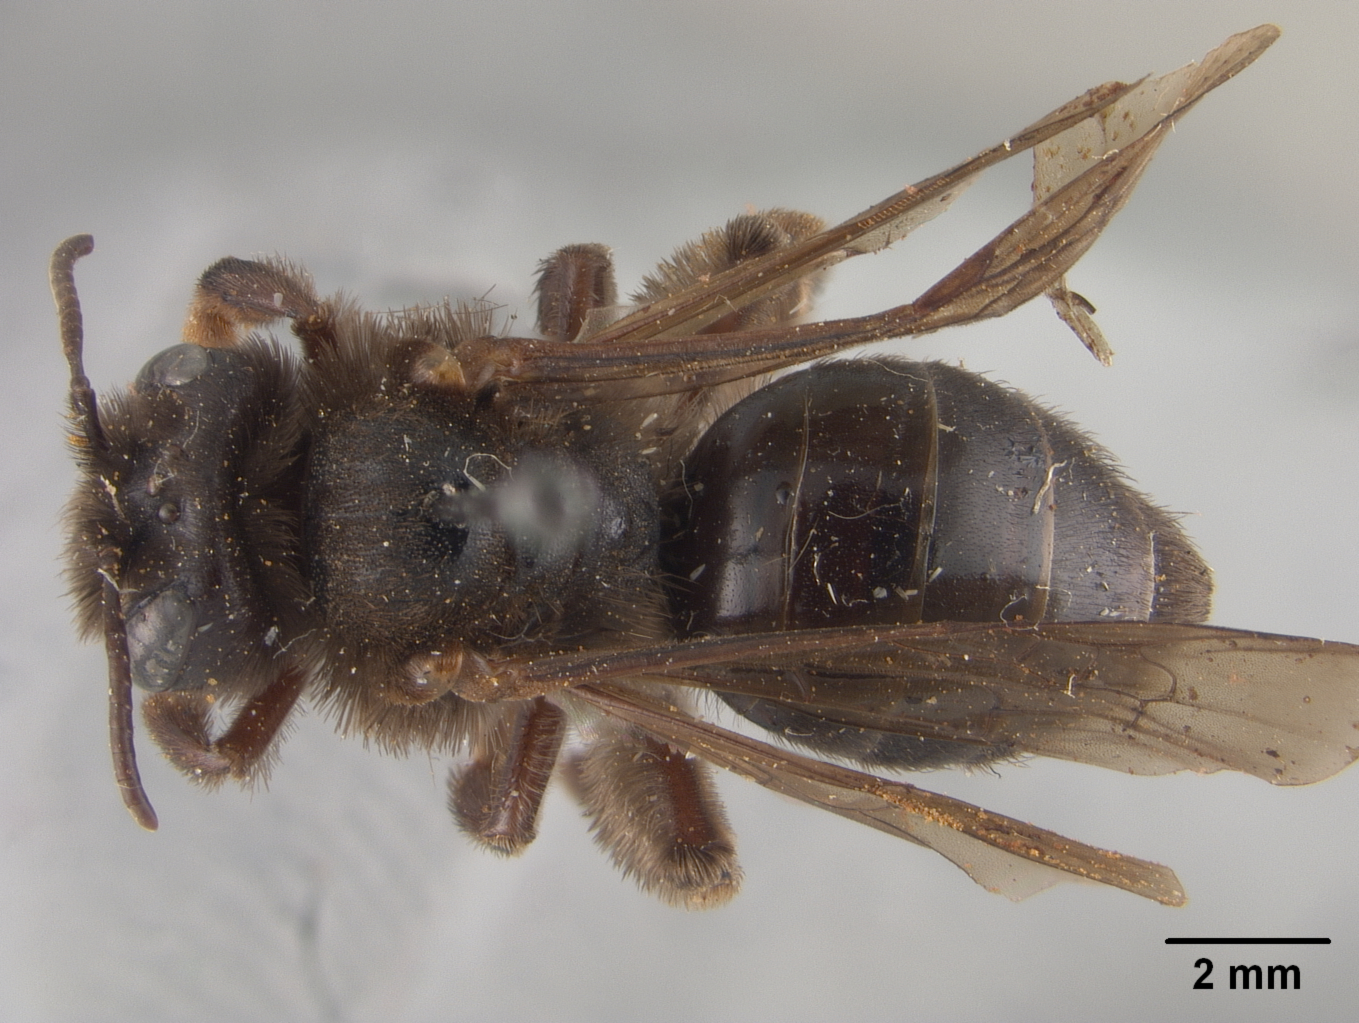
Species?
Andrena barnei
